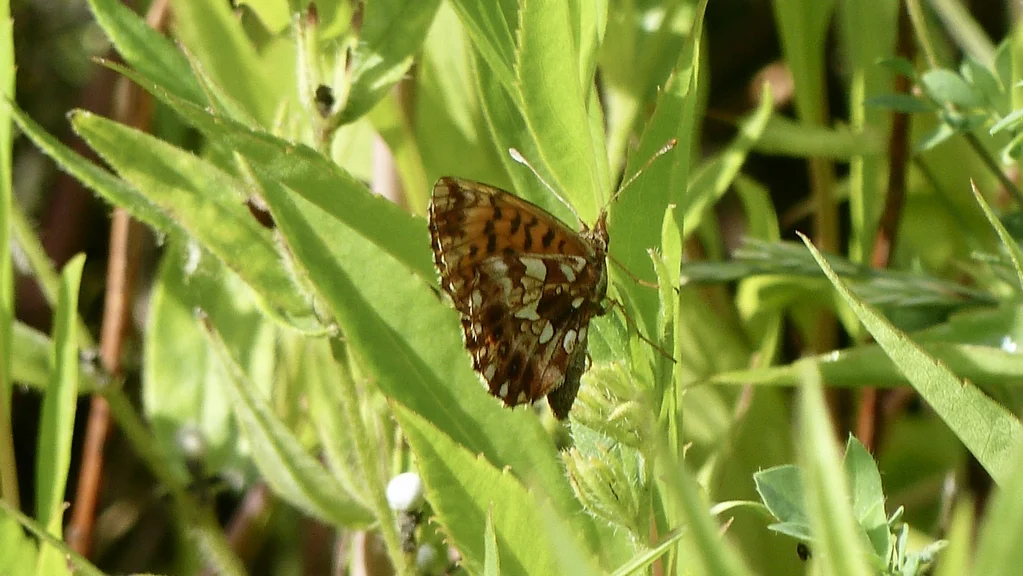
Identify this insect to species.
Boloria dia
